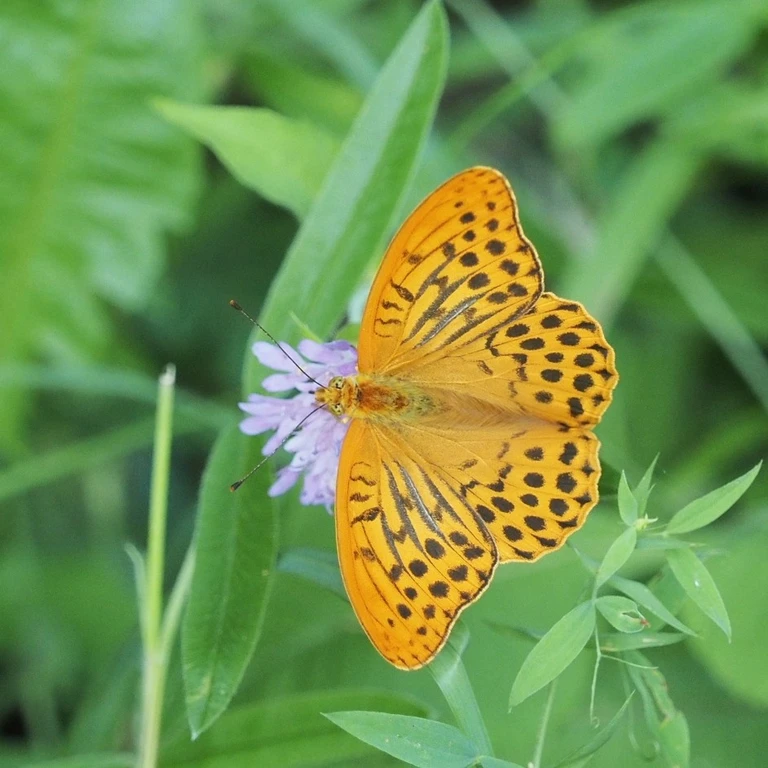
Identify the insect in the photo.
Argynnis paphia
